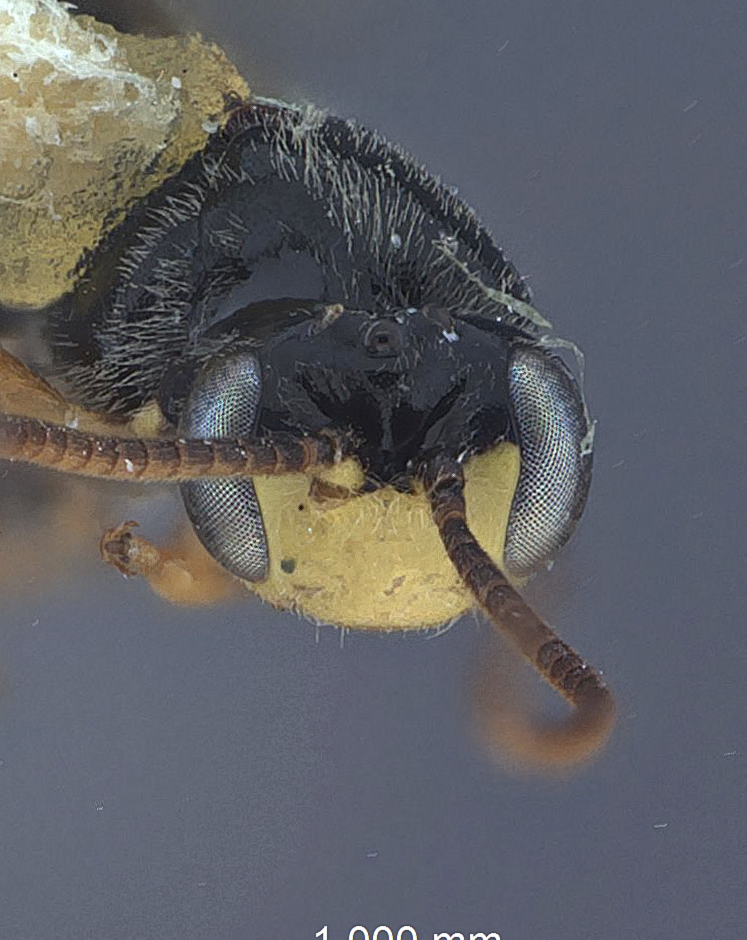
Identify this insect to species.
Trieres flexus
